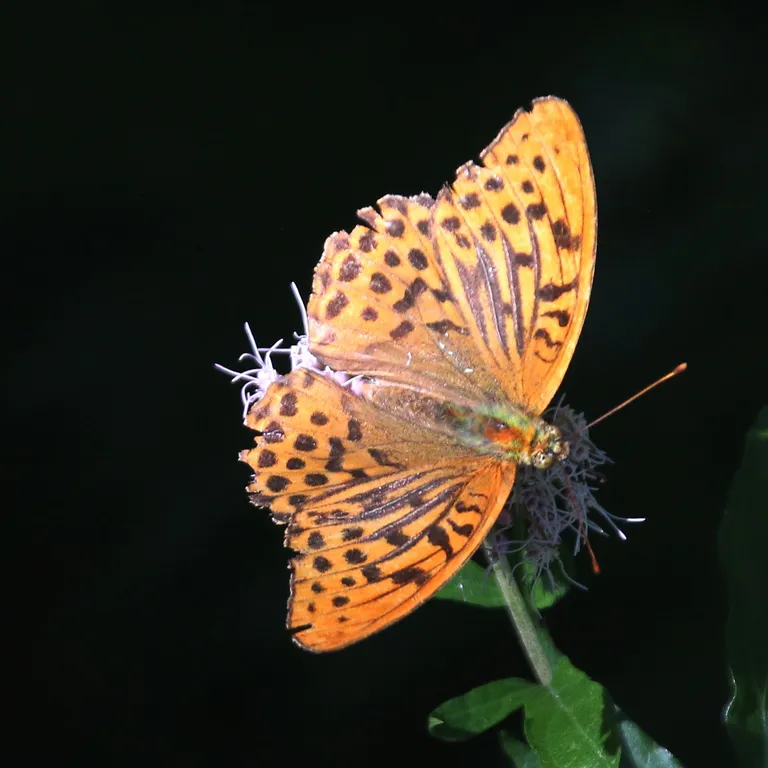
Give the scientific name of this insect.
Argynnis paphia
